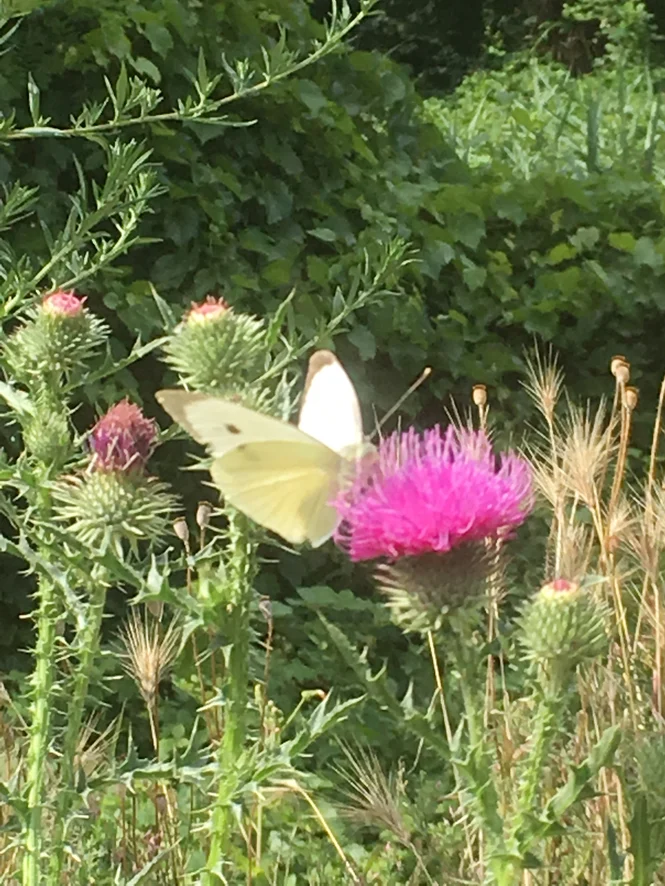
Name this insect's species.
Pieris brassicae
